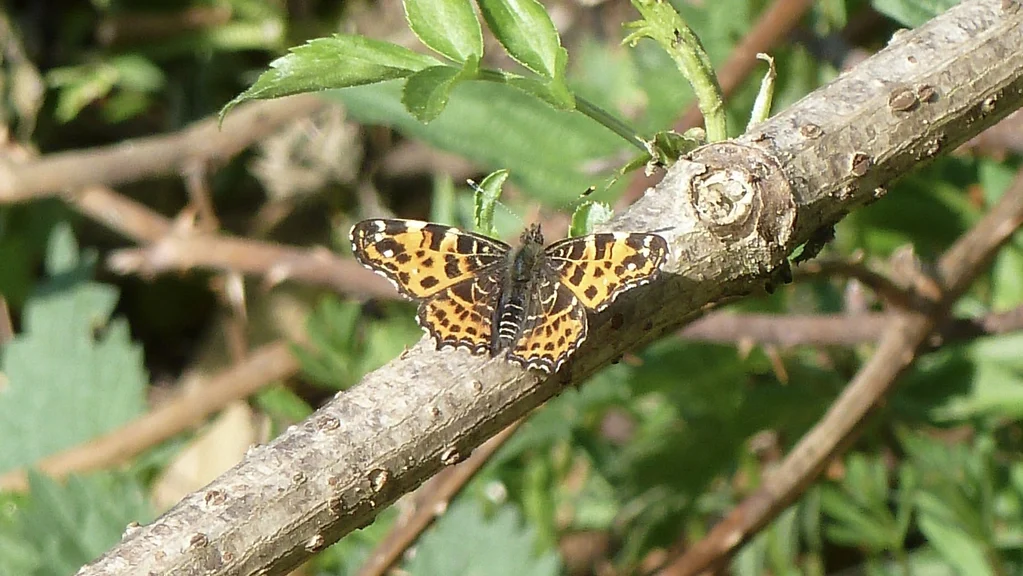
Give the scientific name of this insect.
Araschnia levana
